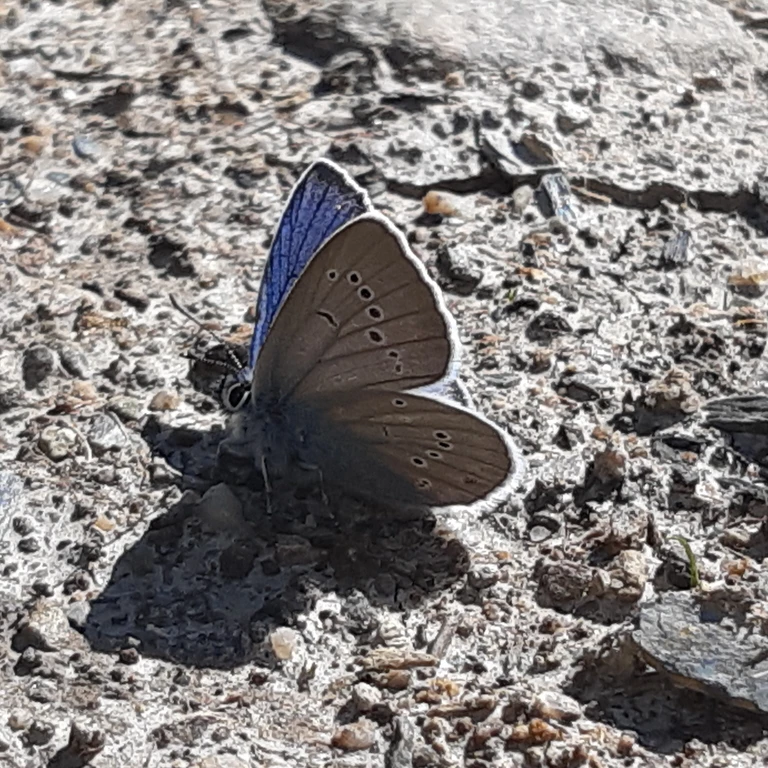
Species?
Cyaniris semiargus
